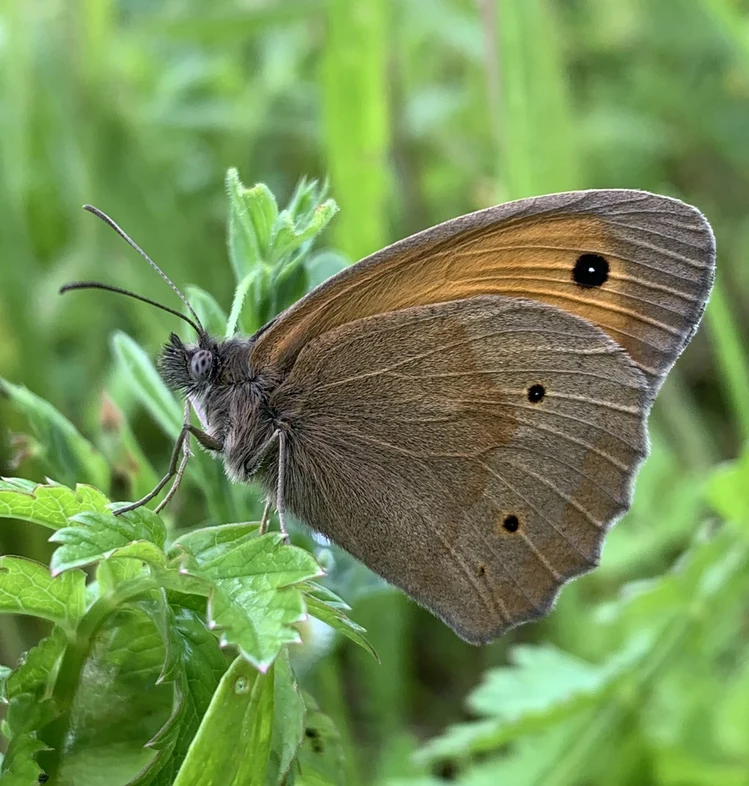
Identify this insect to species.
Maniola jurtina
